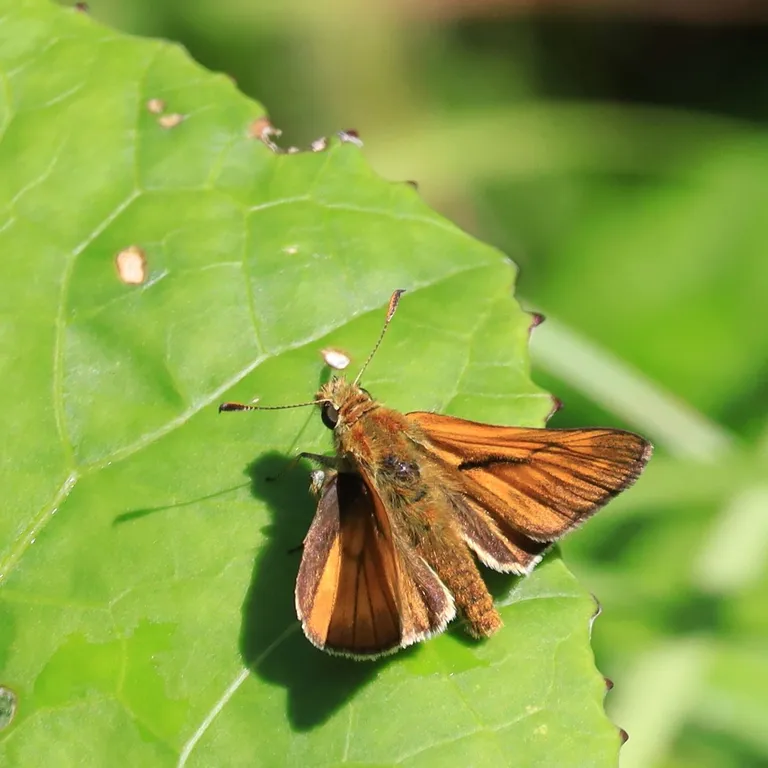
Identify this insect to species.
Ochlodes sylvanus (also Ochlodes venata)
